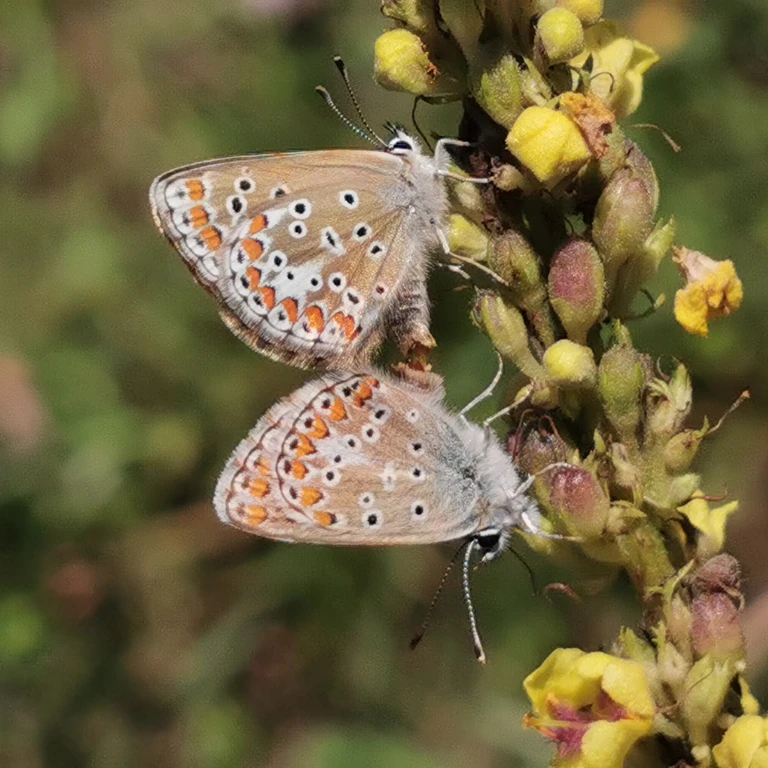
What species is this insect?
Aricia agestis/artaxerxes
